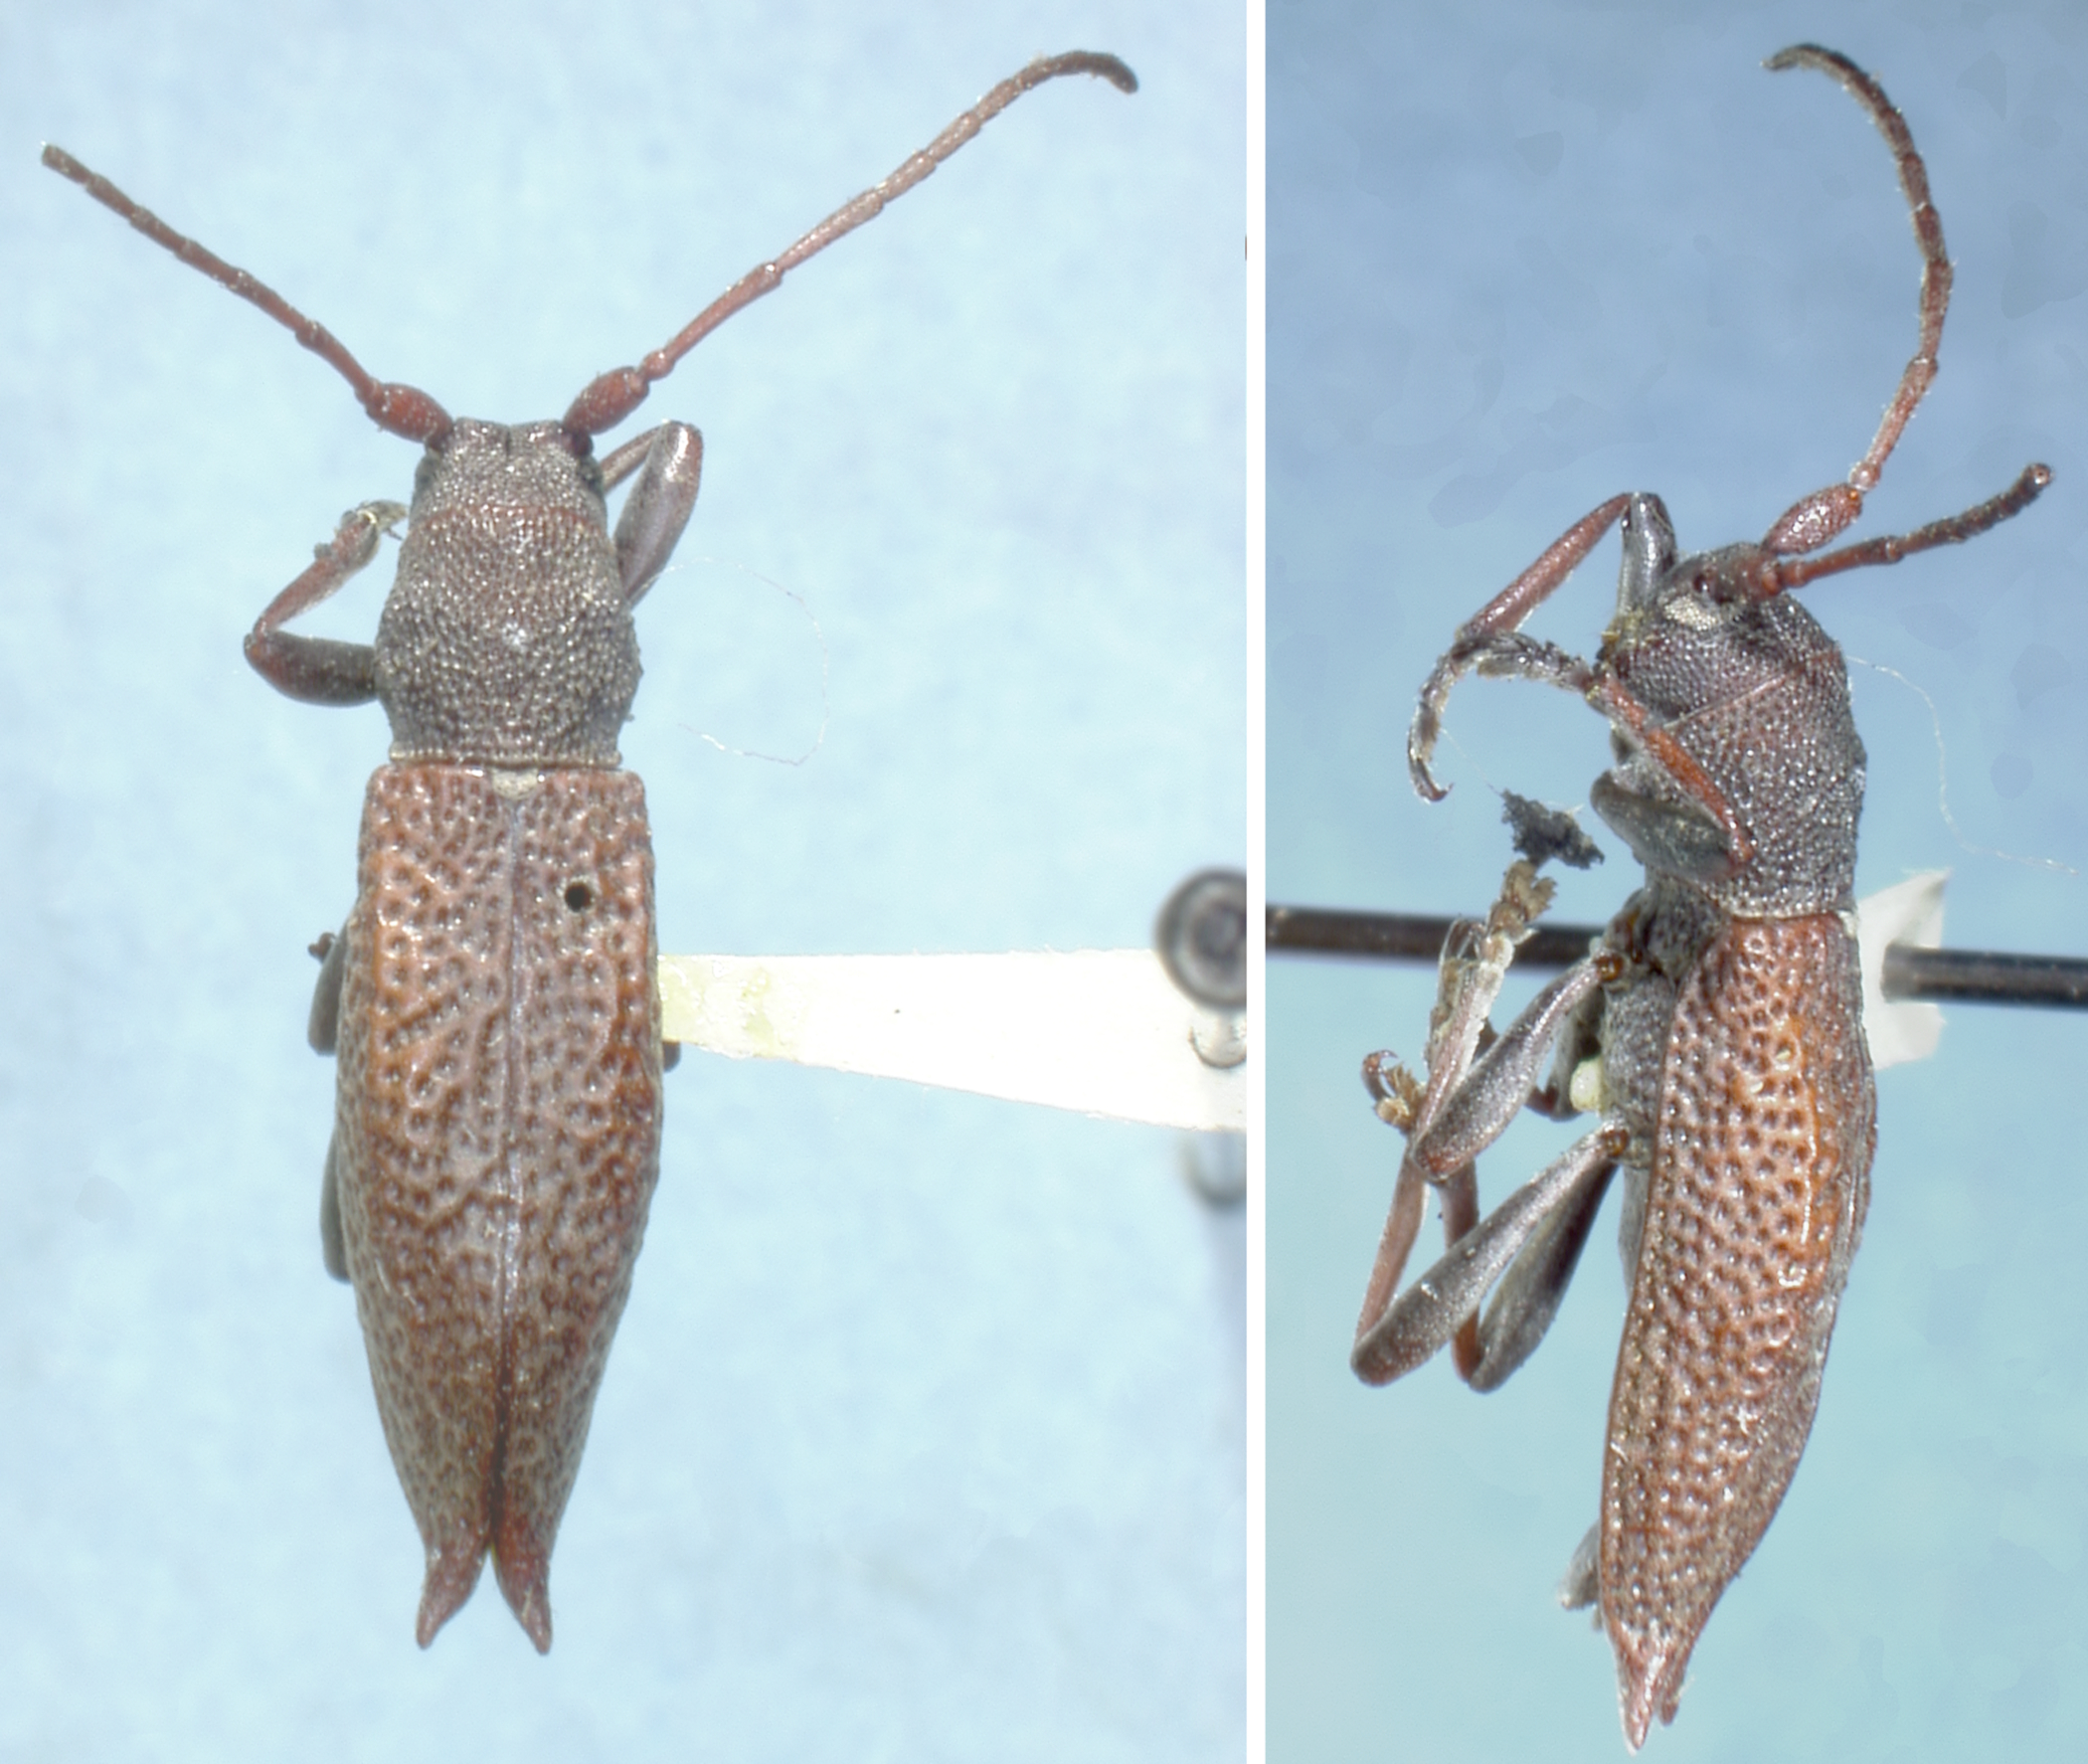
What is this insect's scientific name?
Anxylotoles caudatus
